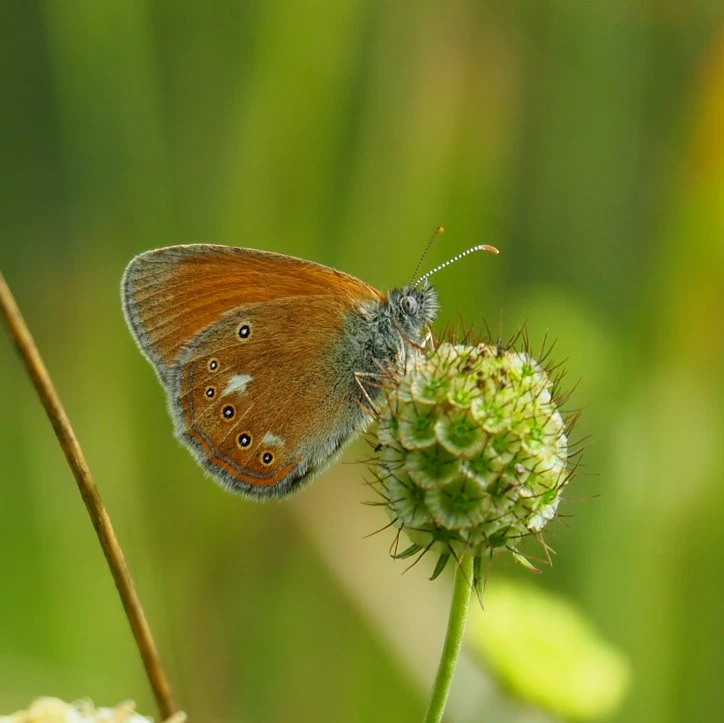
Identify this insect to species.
Coenonympha glycerion (also Coenonympha iphis)
